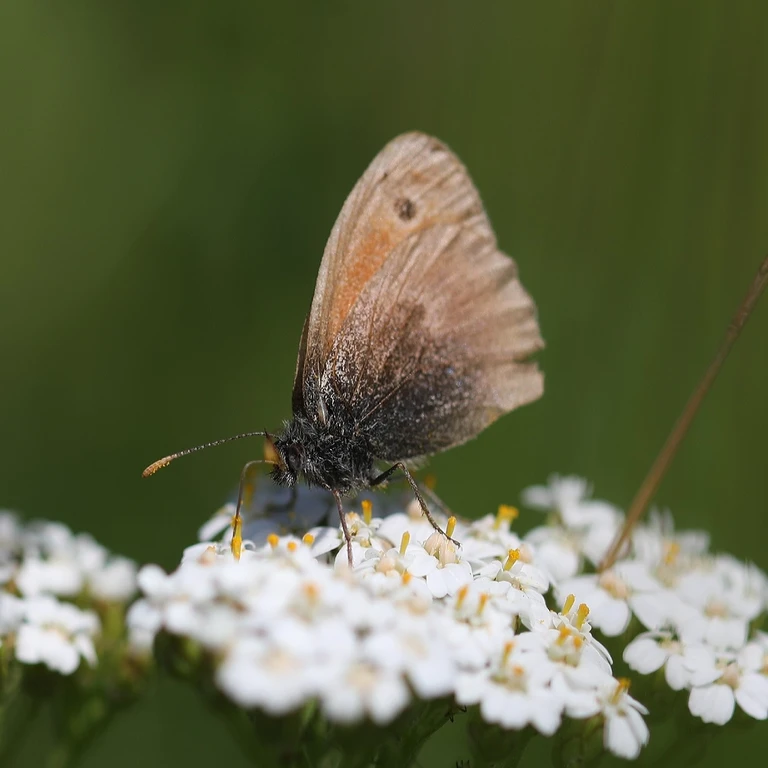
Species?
Coenonympha pamphilus
